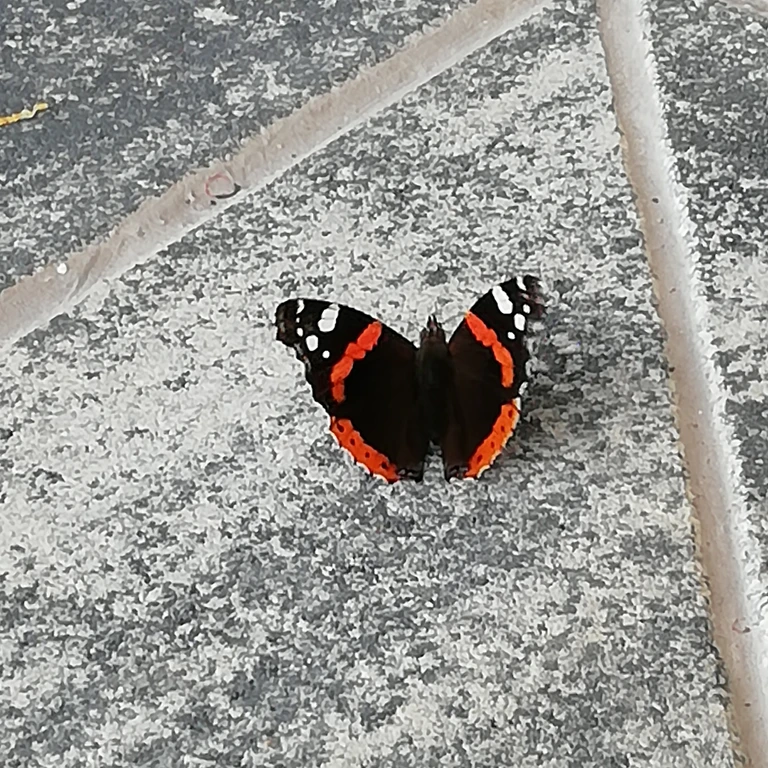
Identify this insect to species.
Vanessa atalanta
